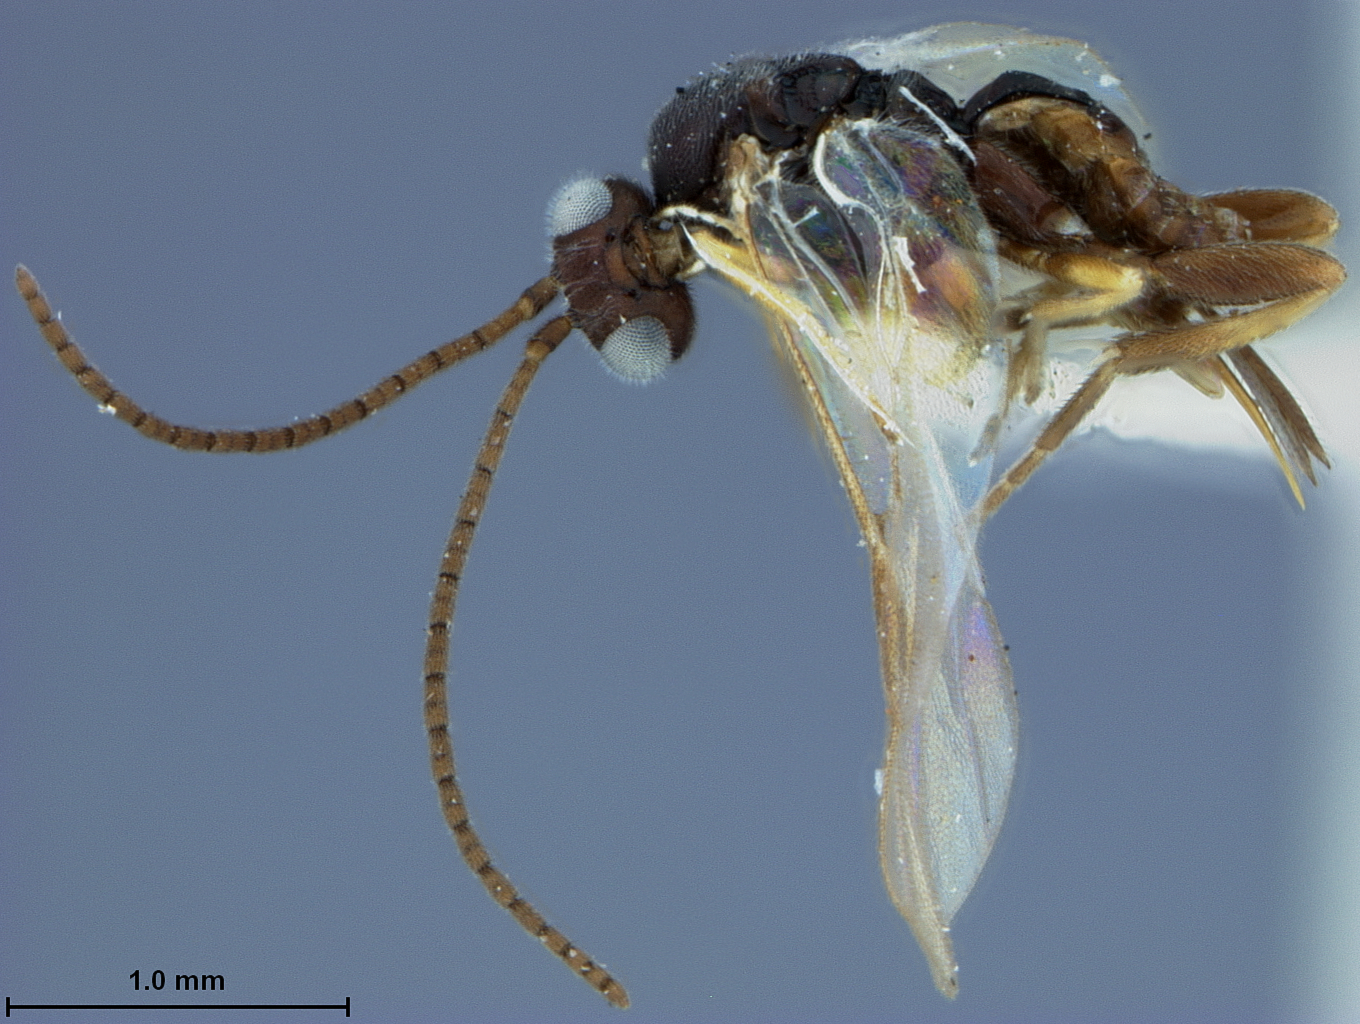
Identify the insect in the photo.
Urogaster philippinensis
